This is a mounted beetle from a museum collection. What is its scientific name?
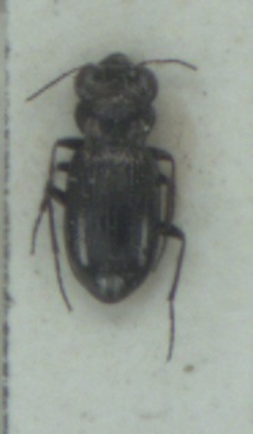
Notiophilus palustris
